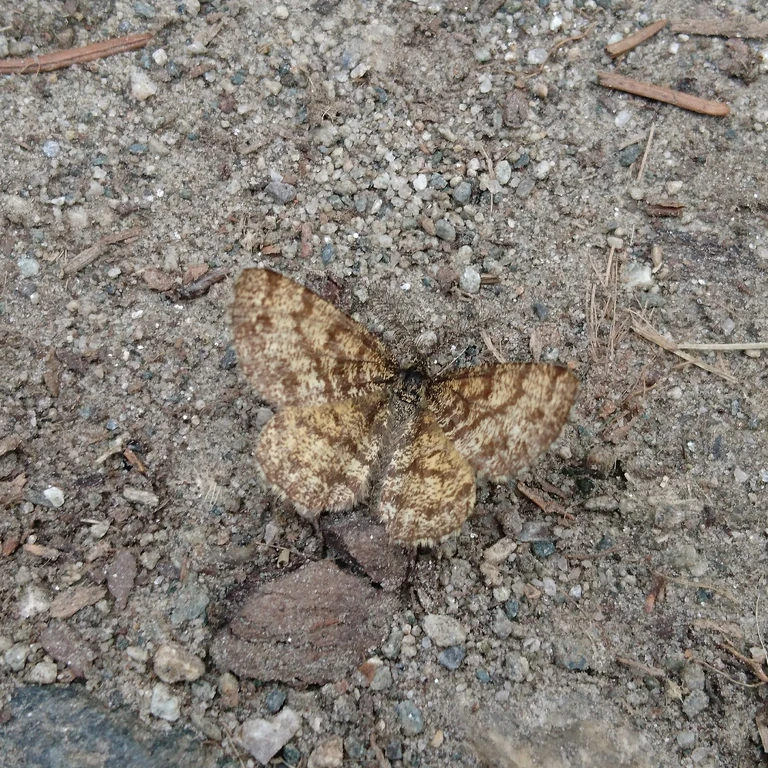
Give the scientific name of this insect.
Ematurga atomaria
